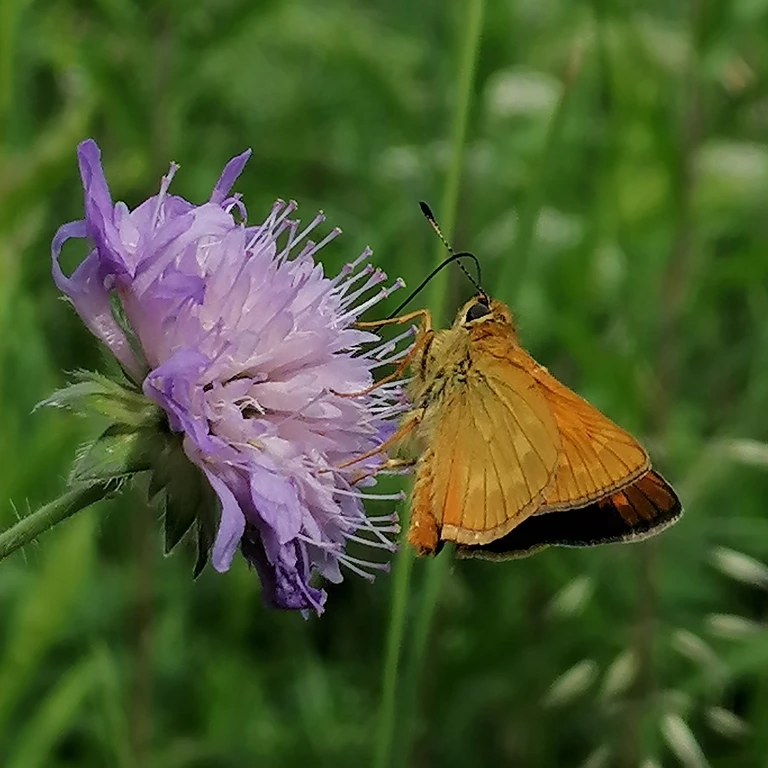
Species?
Ochlodes sylvanus (also Ochlodes venata)
